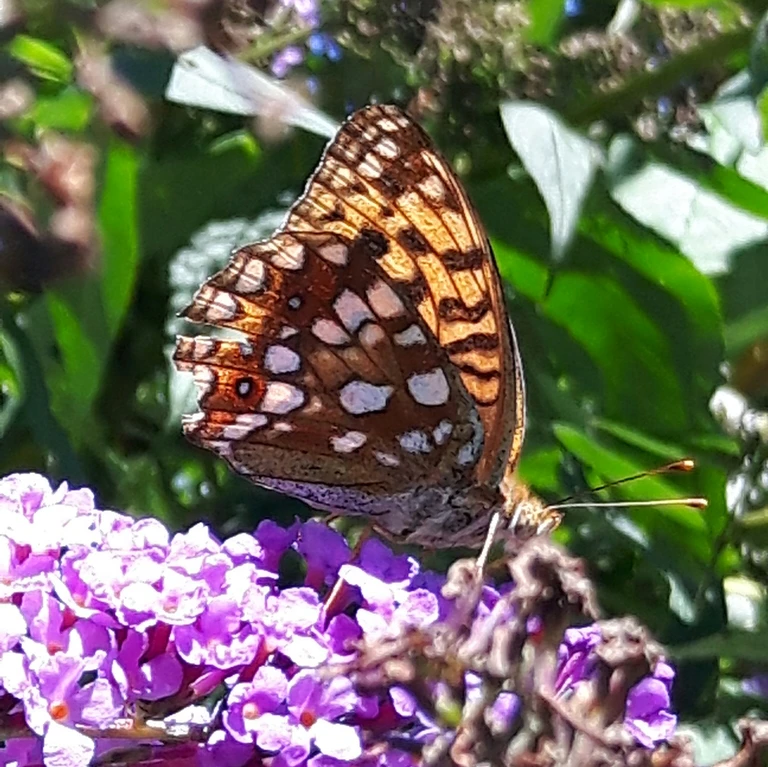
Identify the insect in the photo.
Fabriciana adippe
